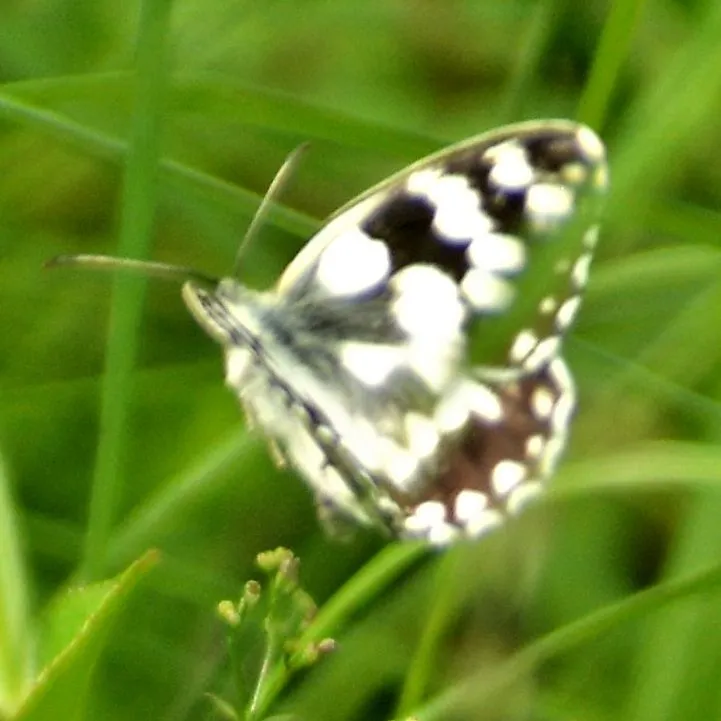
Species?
Melanargia galathea
